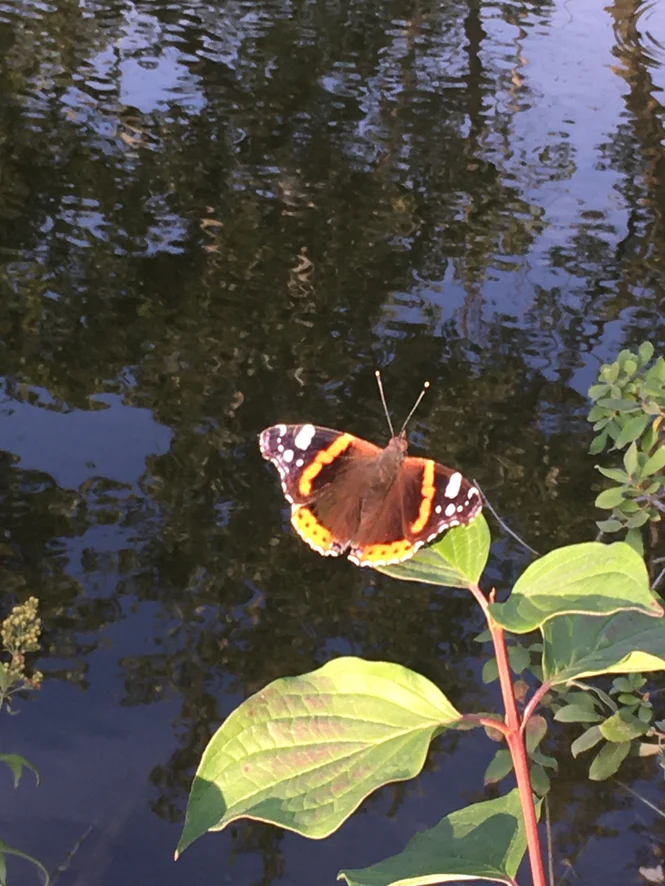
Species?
Vanessa atalanta
